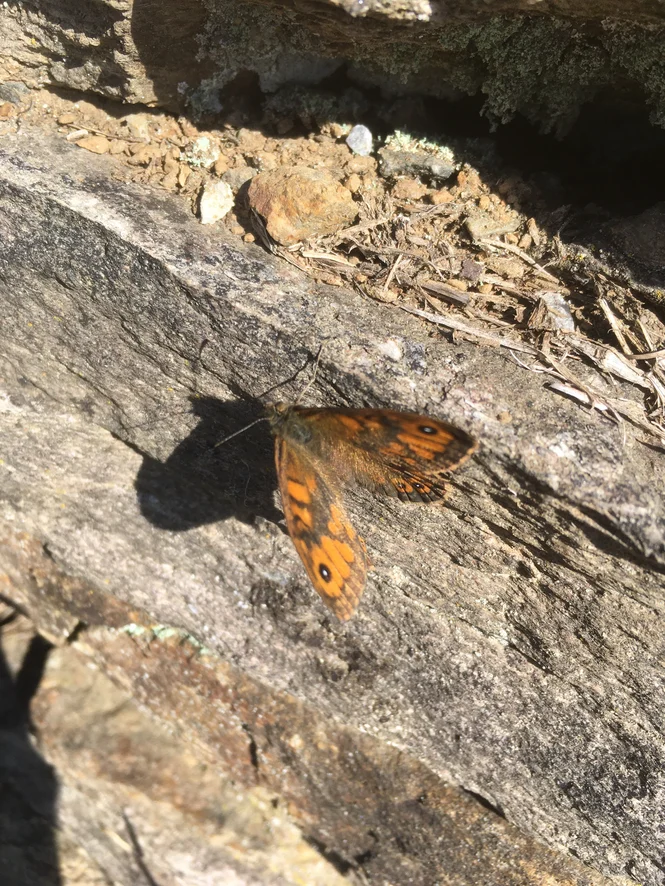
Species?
Lasiommata megera (also Pararge megera)
